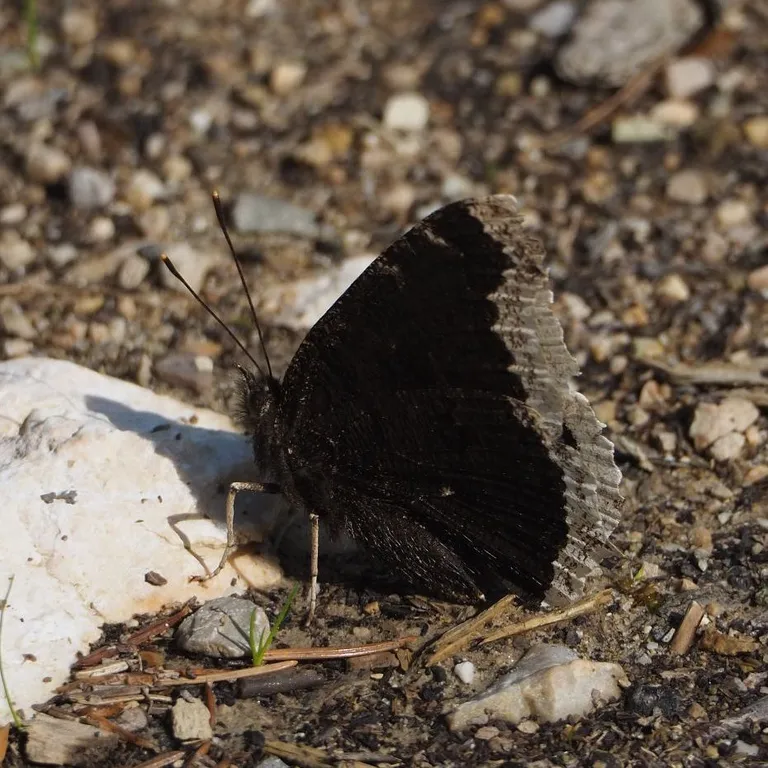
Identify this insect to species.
Nymphalis antiopa
